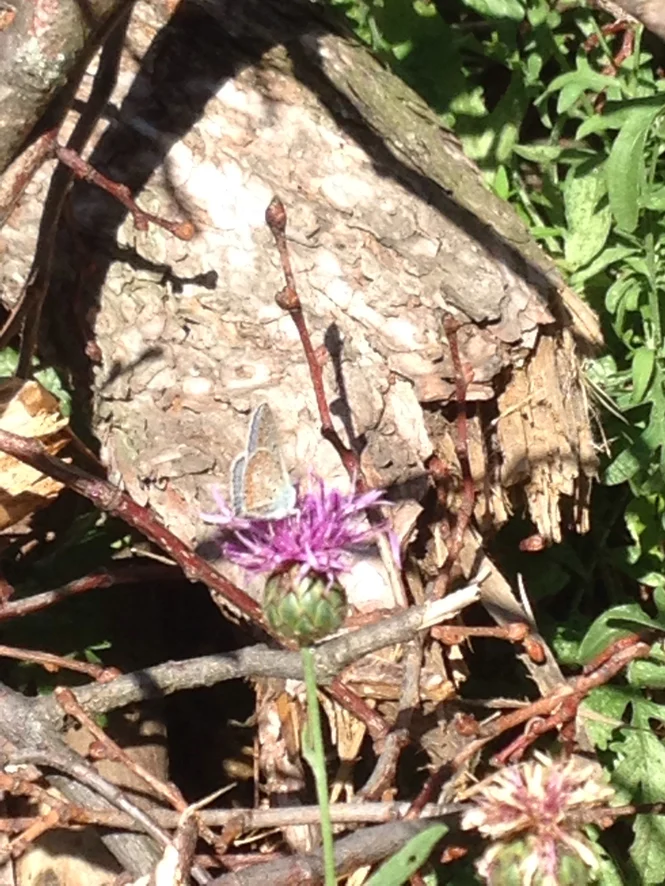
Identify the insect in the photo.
Polyommatus icarus
